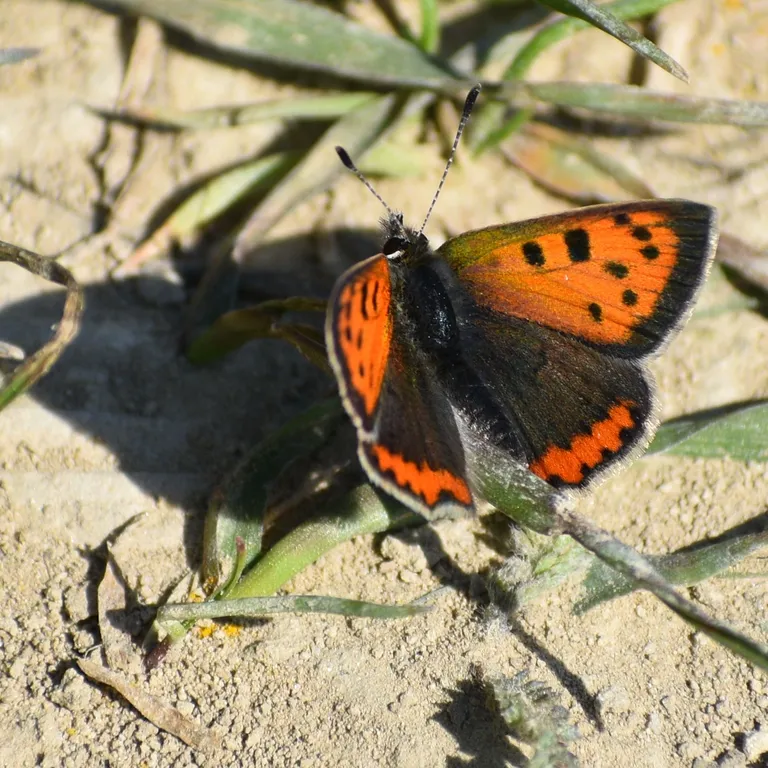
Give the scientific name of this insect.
Lycaena phlaeas
